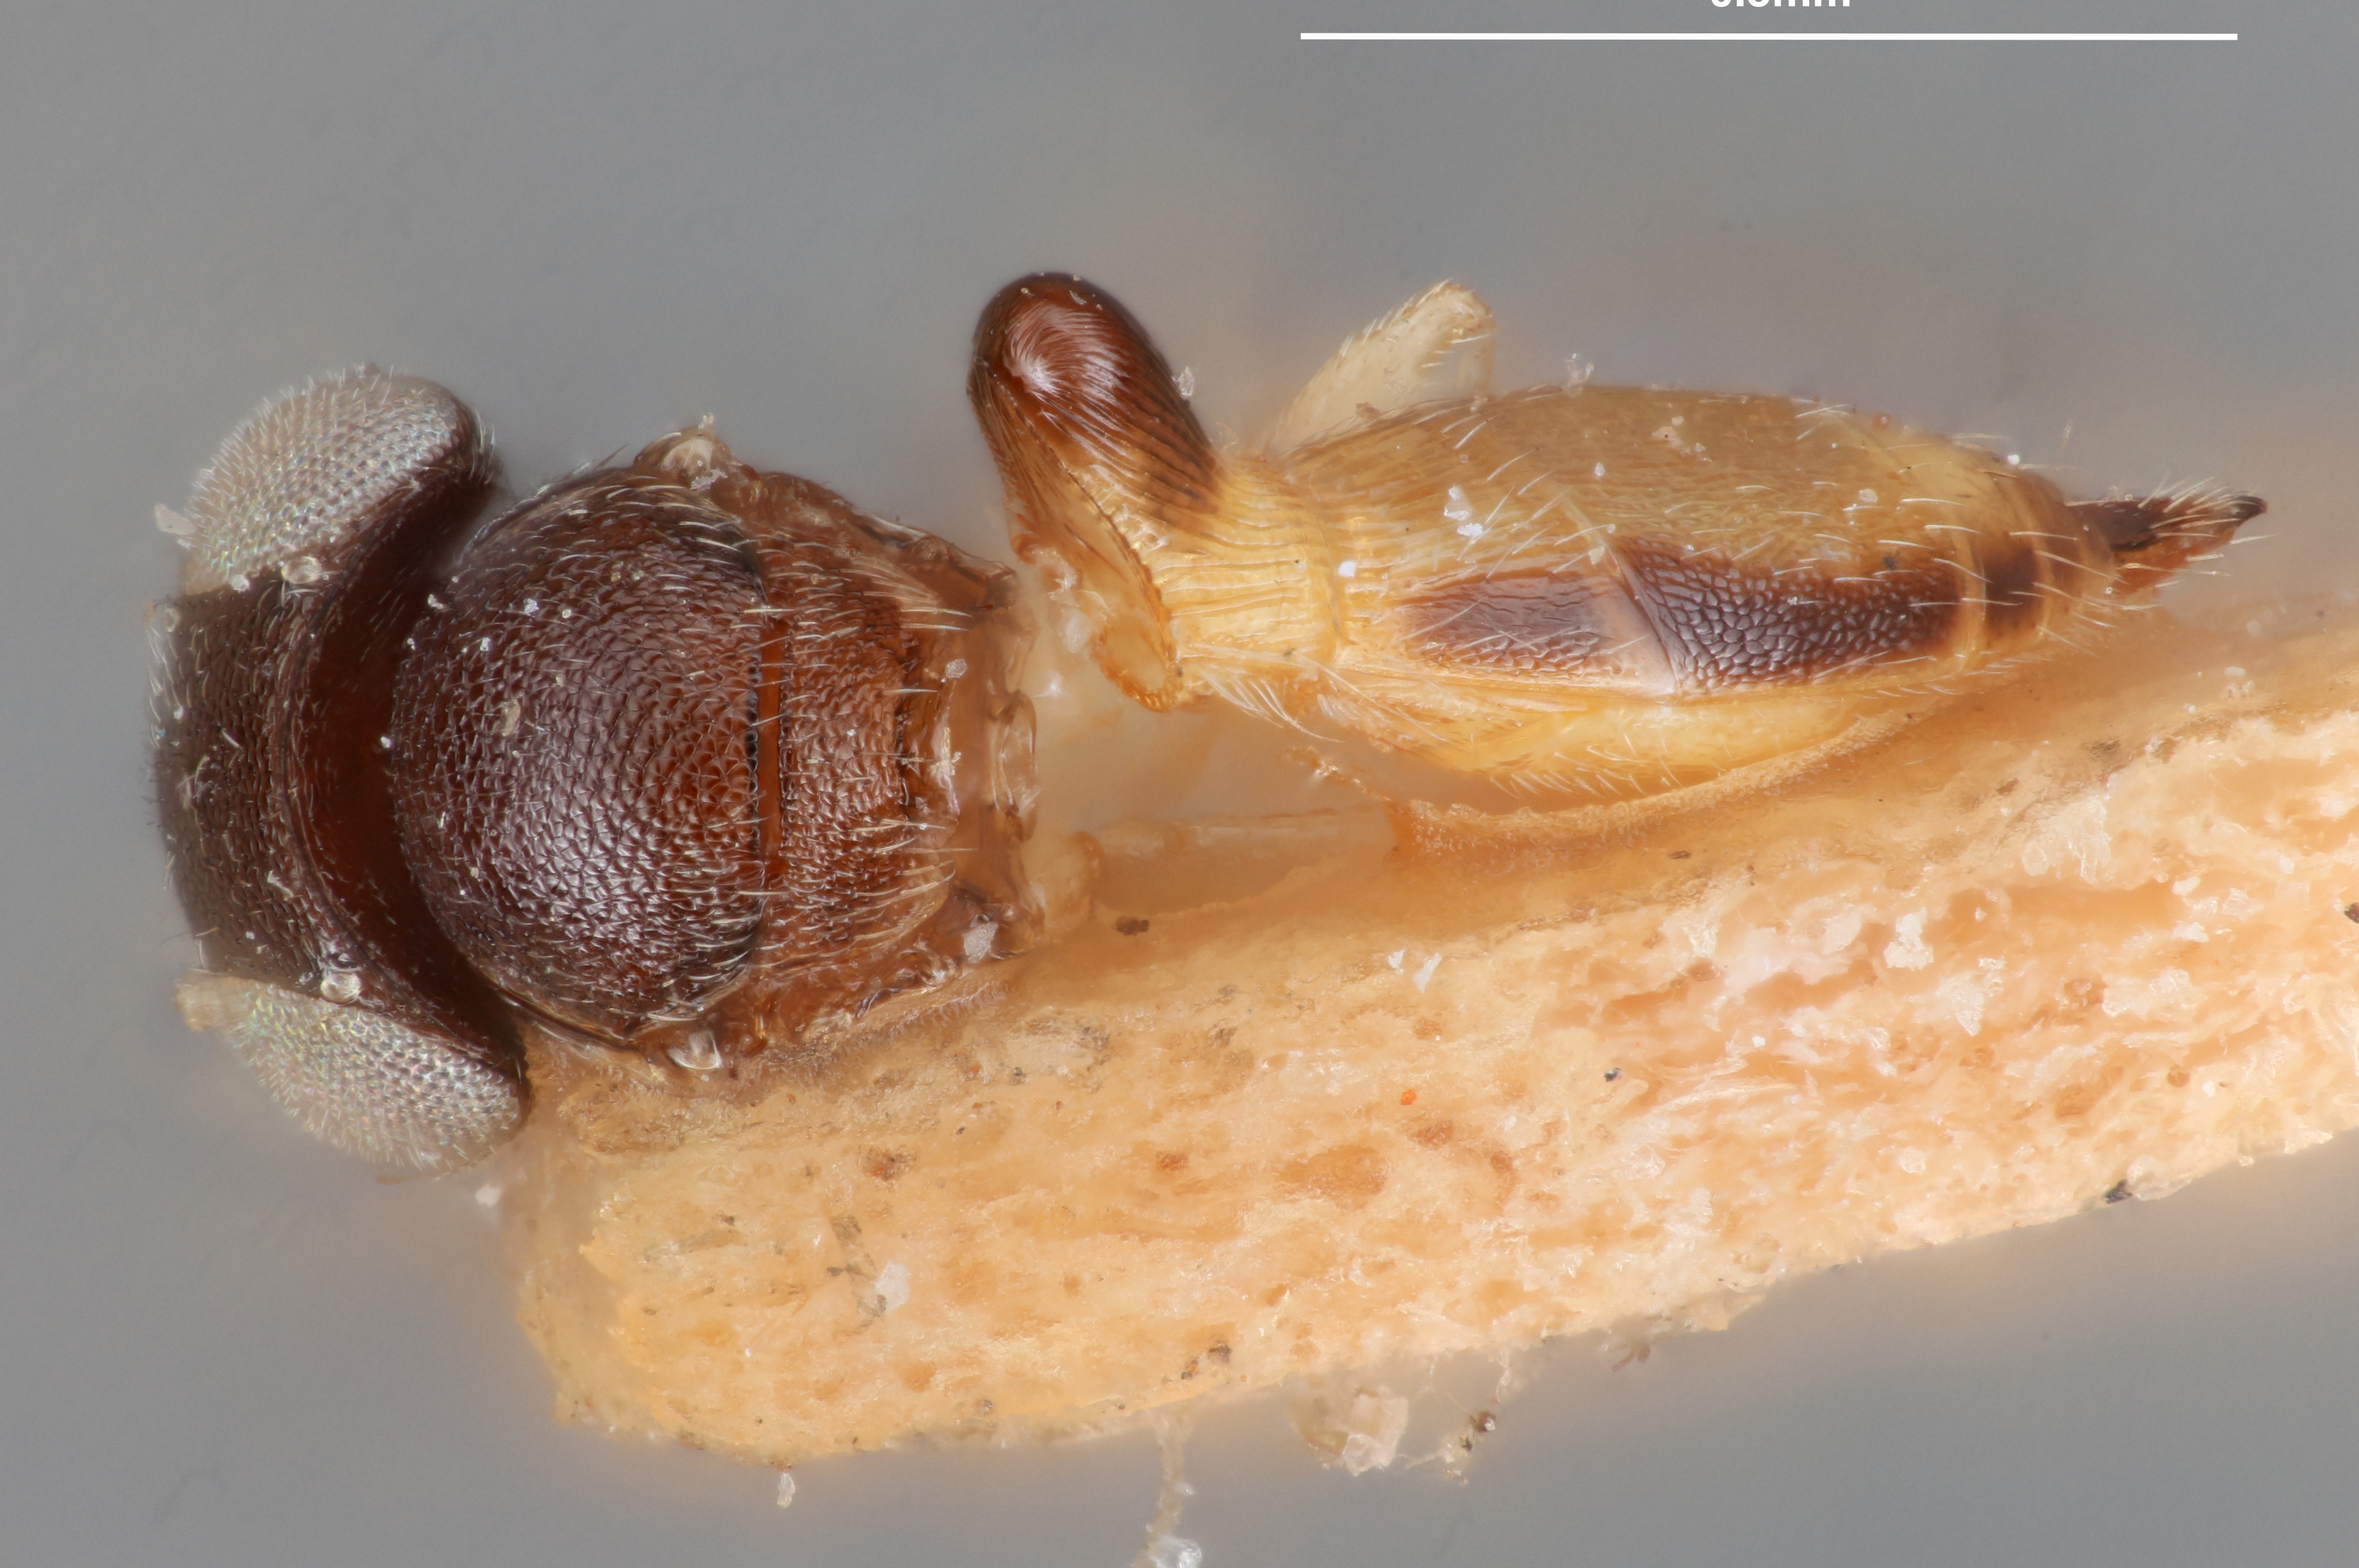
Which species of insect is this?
Ceratobaeus cholakadensis
